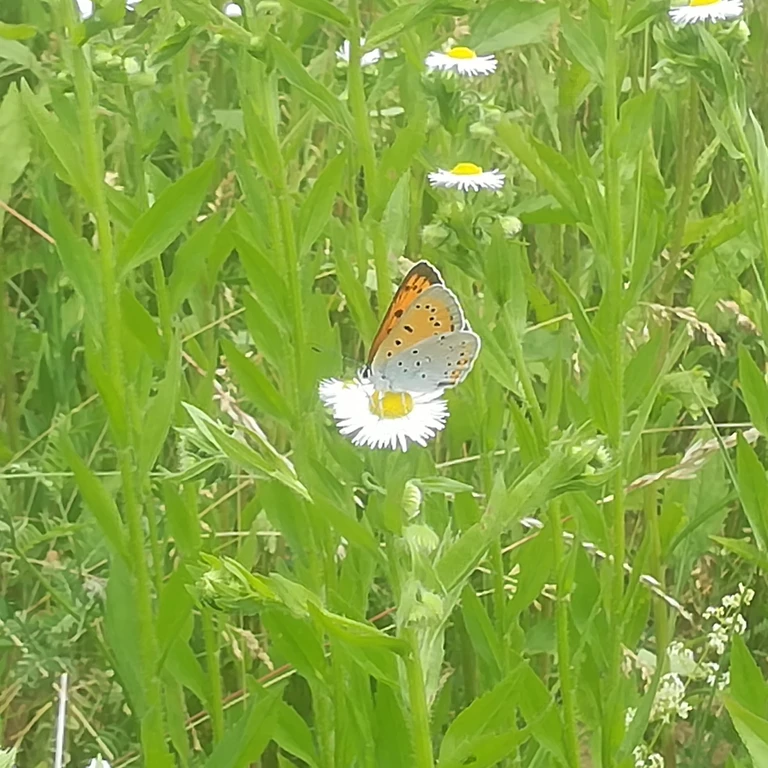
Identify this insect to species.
Lycaena dispar
